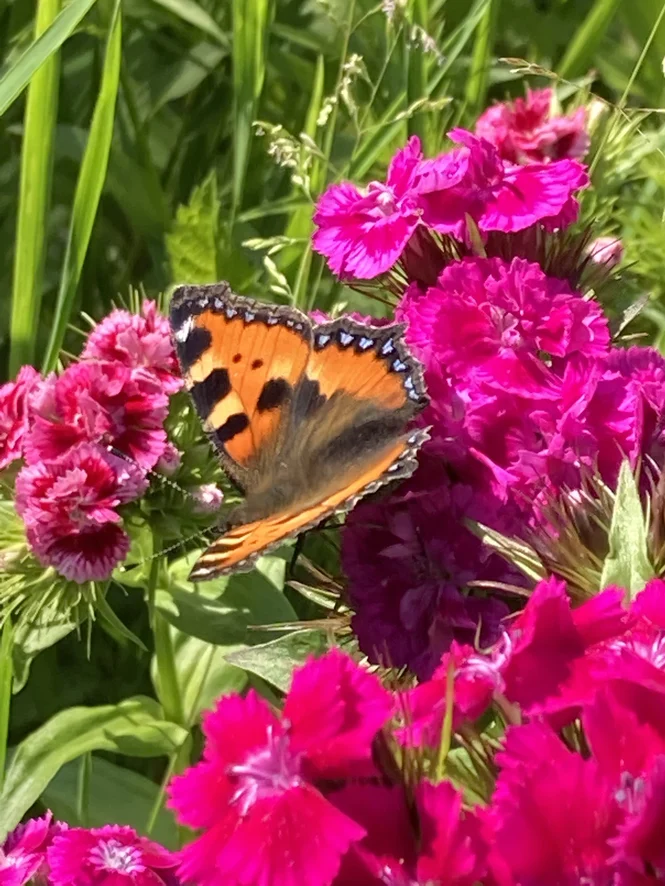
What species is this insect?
Aglais urticae
